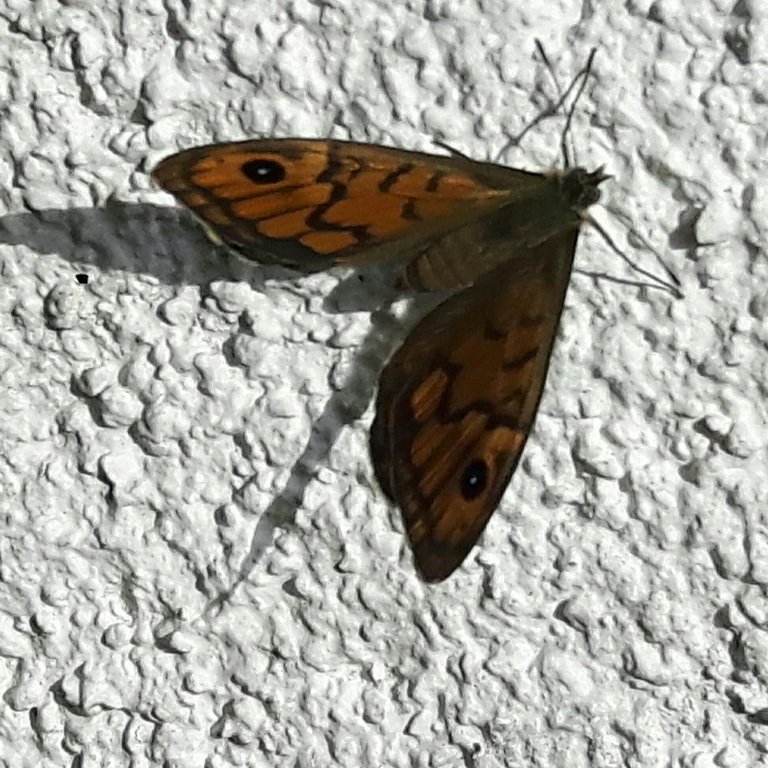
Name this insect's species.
Lasiommata megera (also Pararge megera)
